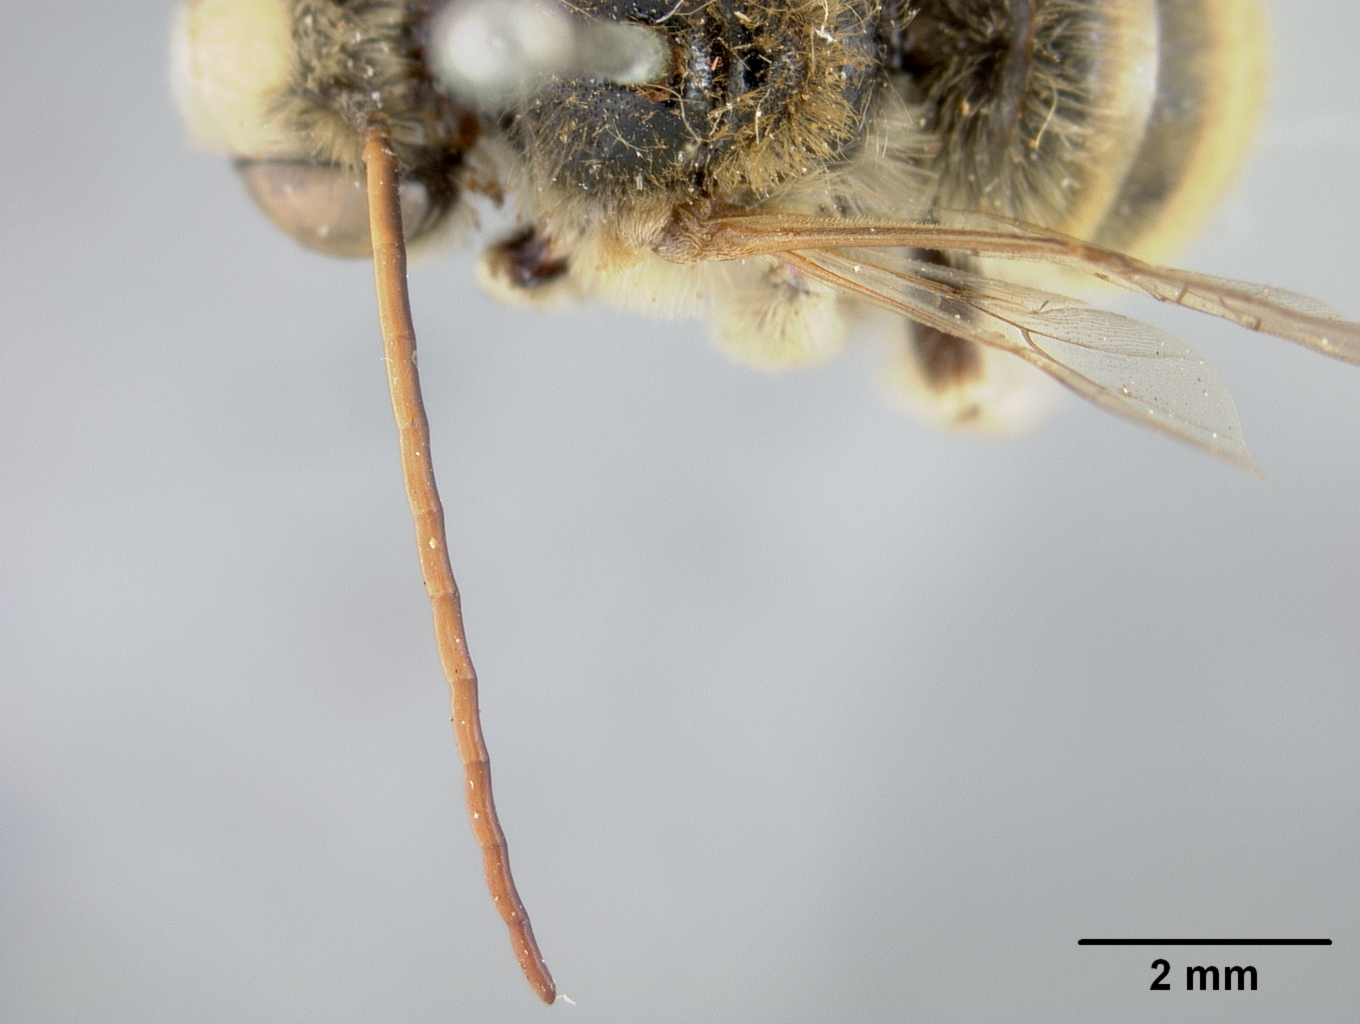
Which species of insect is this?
Xenoglossodes manca
